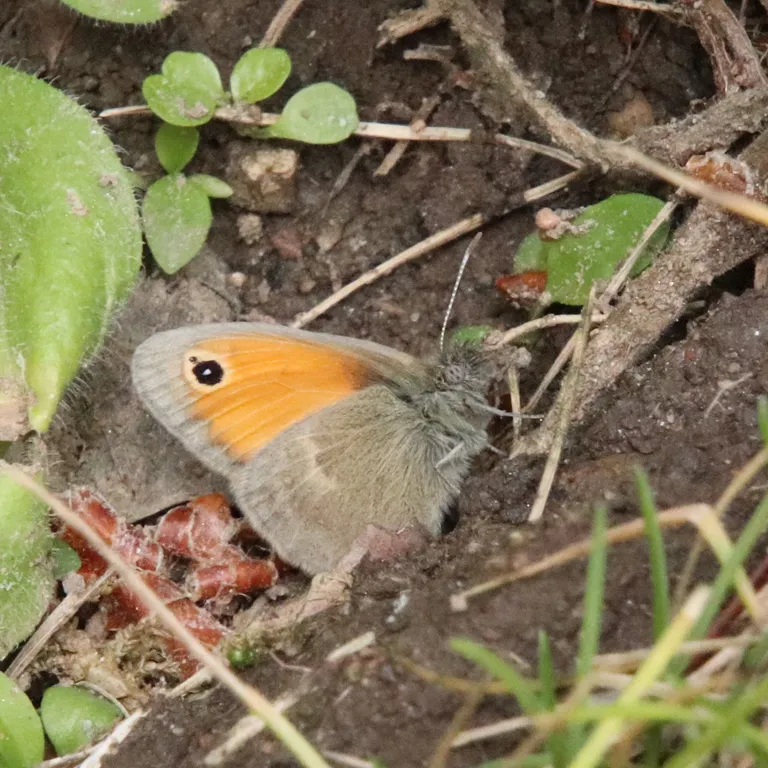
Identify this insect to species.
Coenonympha pamphilus
